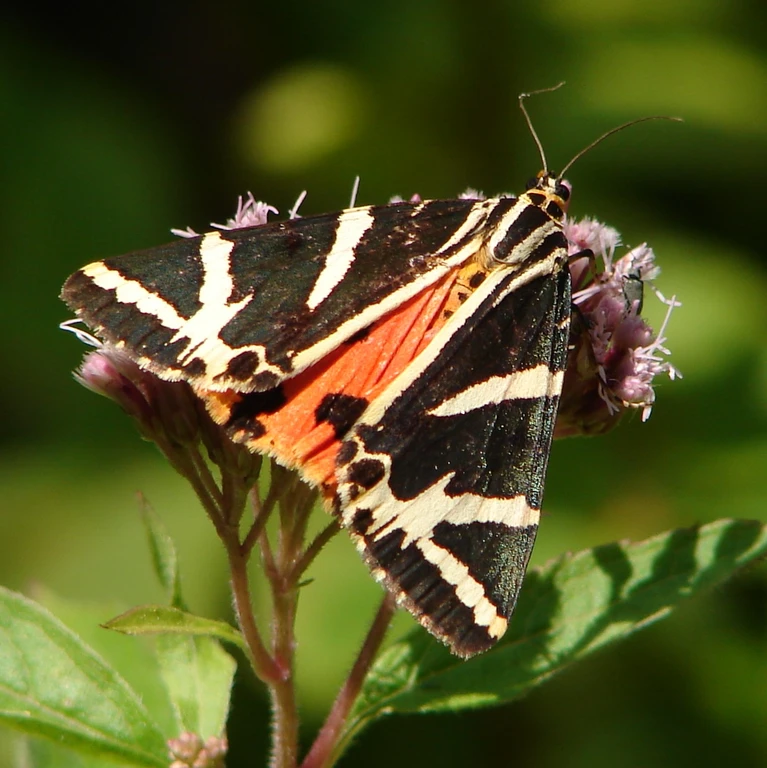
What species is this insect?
Euplagia quadripunctaria
